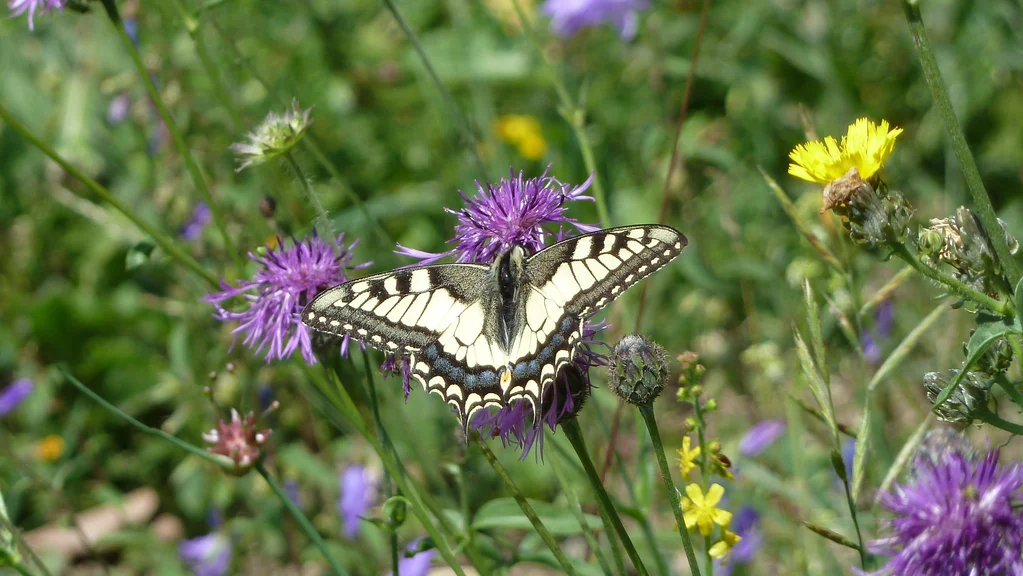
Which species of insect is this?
Papilio machaon
